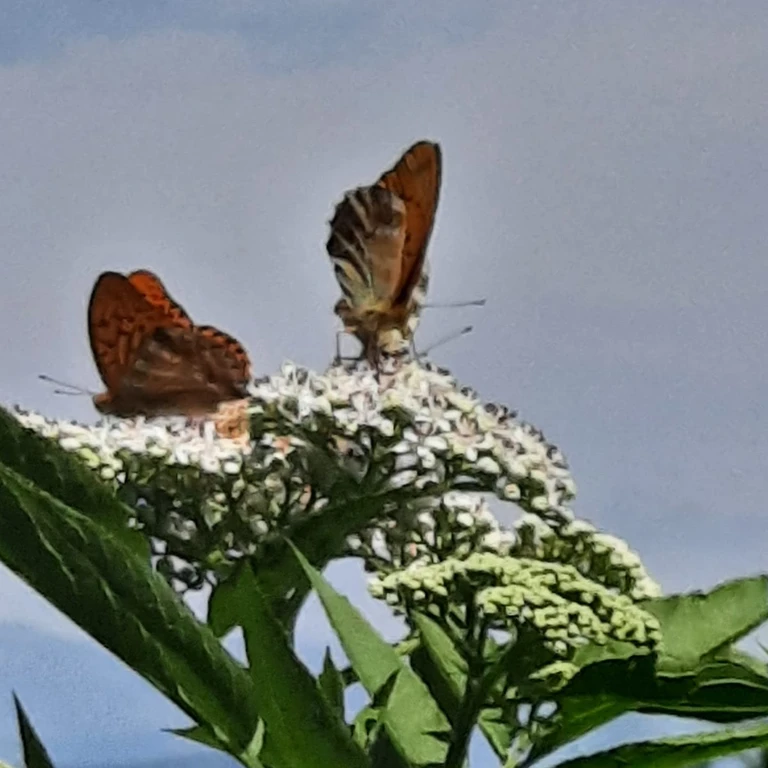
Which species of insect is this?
Argynnis paphia
